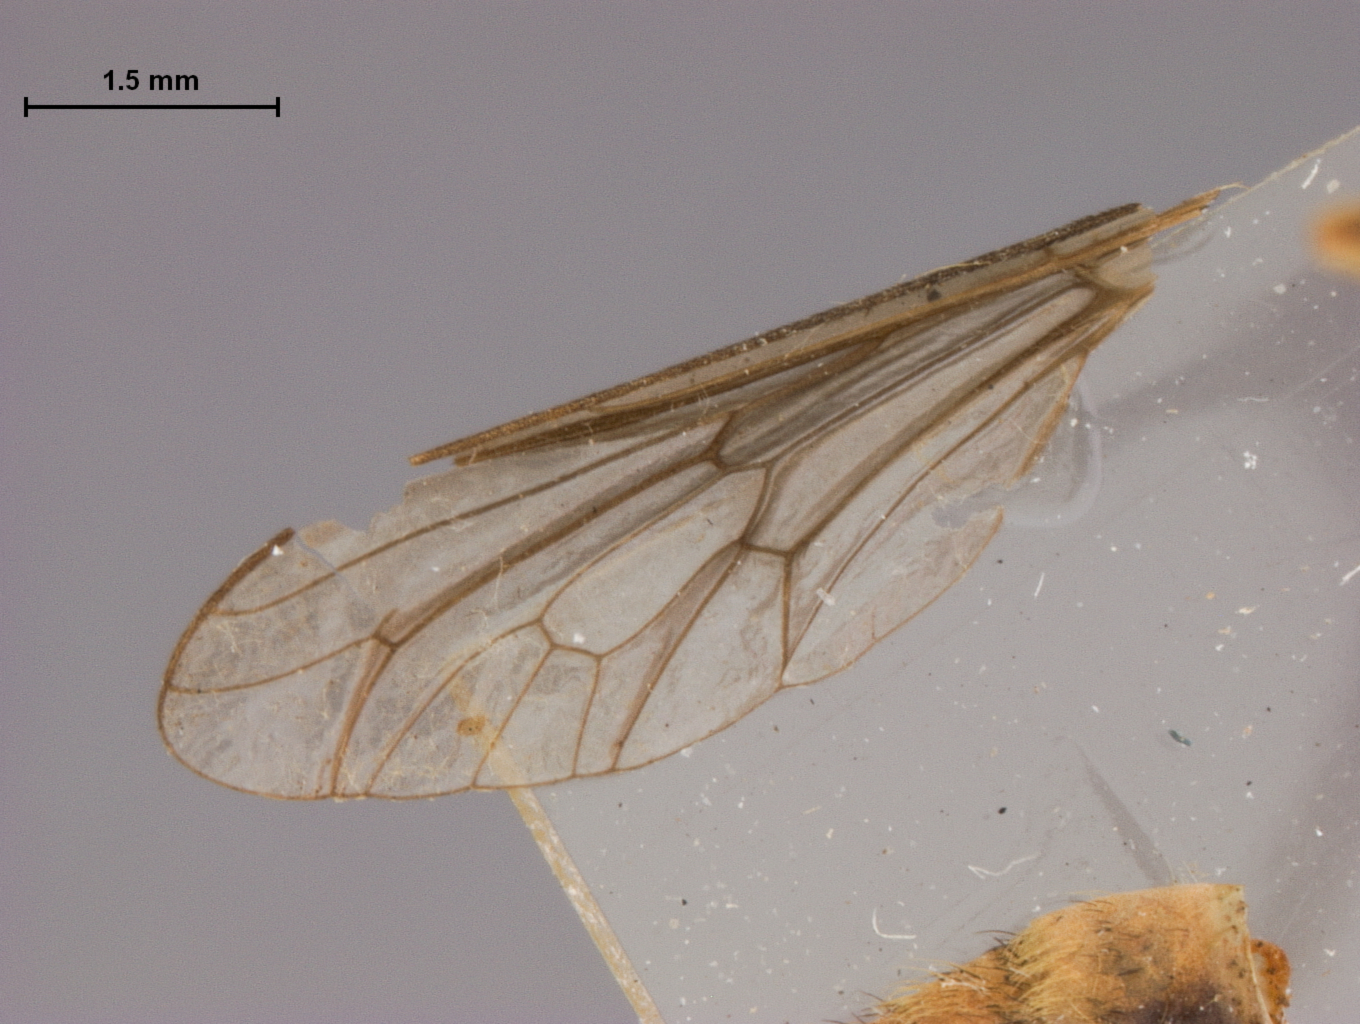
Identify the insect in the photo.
Mesomyia constrictifrons
